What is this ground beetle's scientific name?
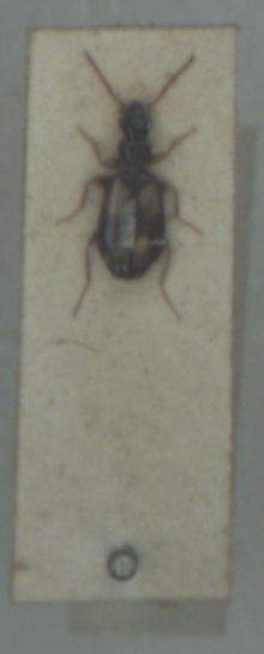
Calodromius spilotus
